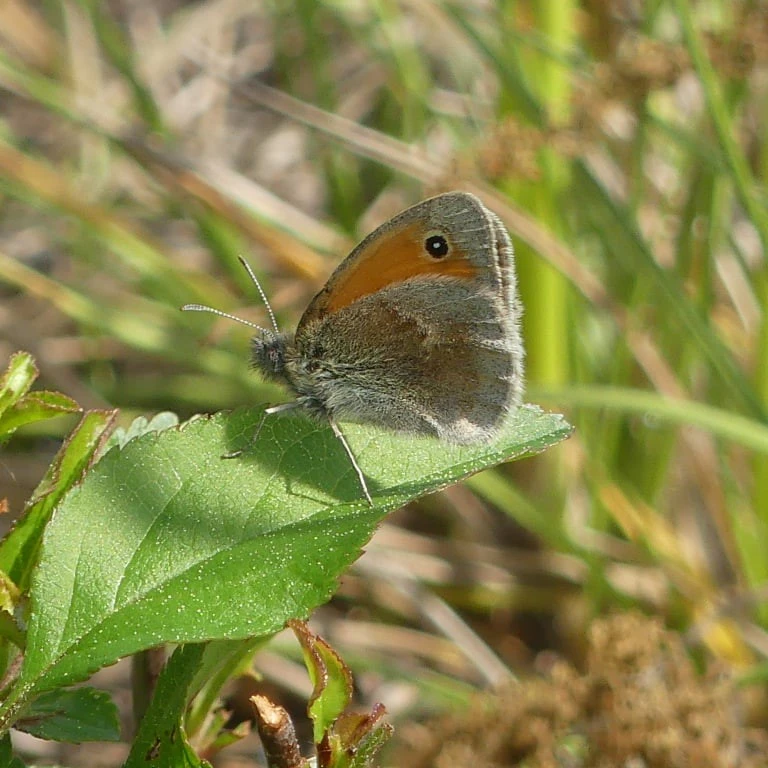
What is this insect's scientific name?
Coenonympha pamphilus
